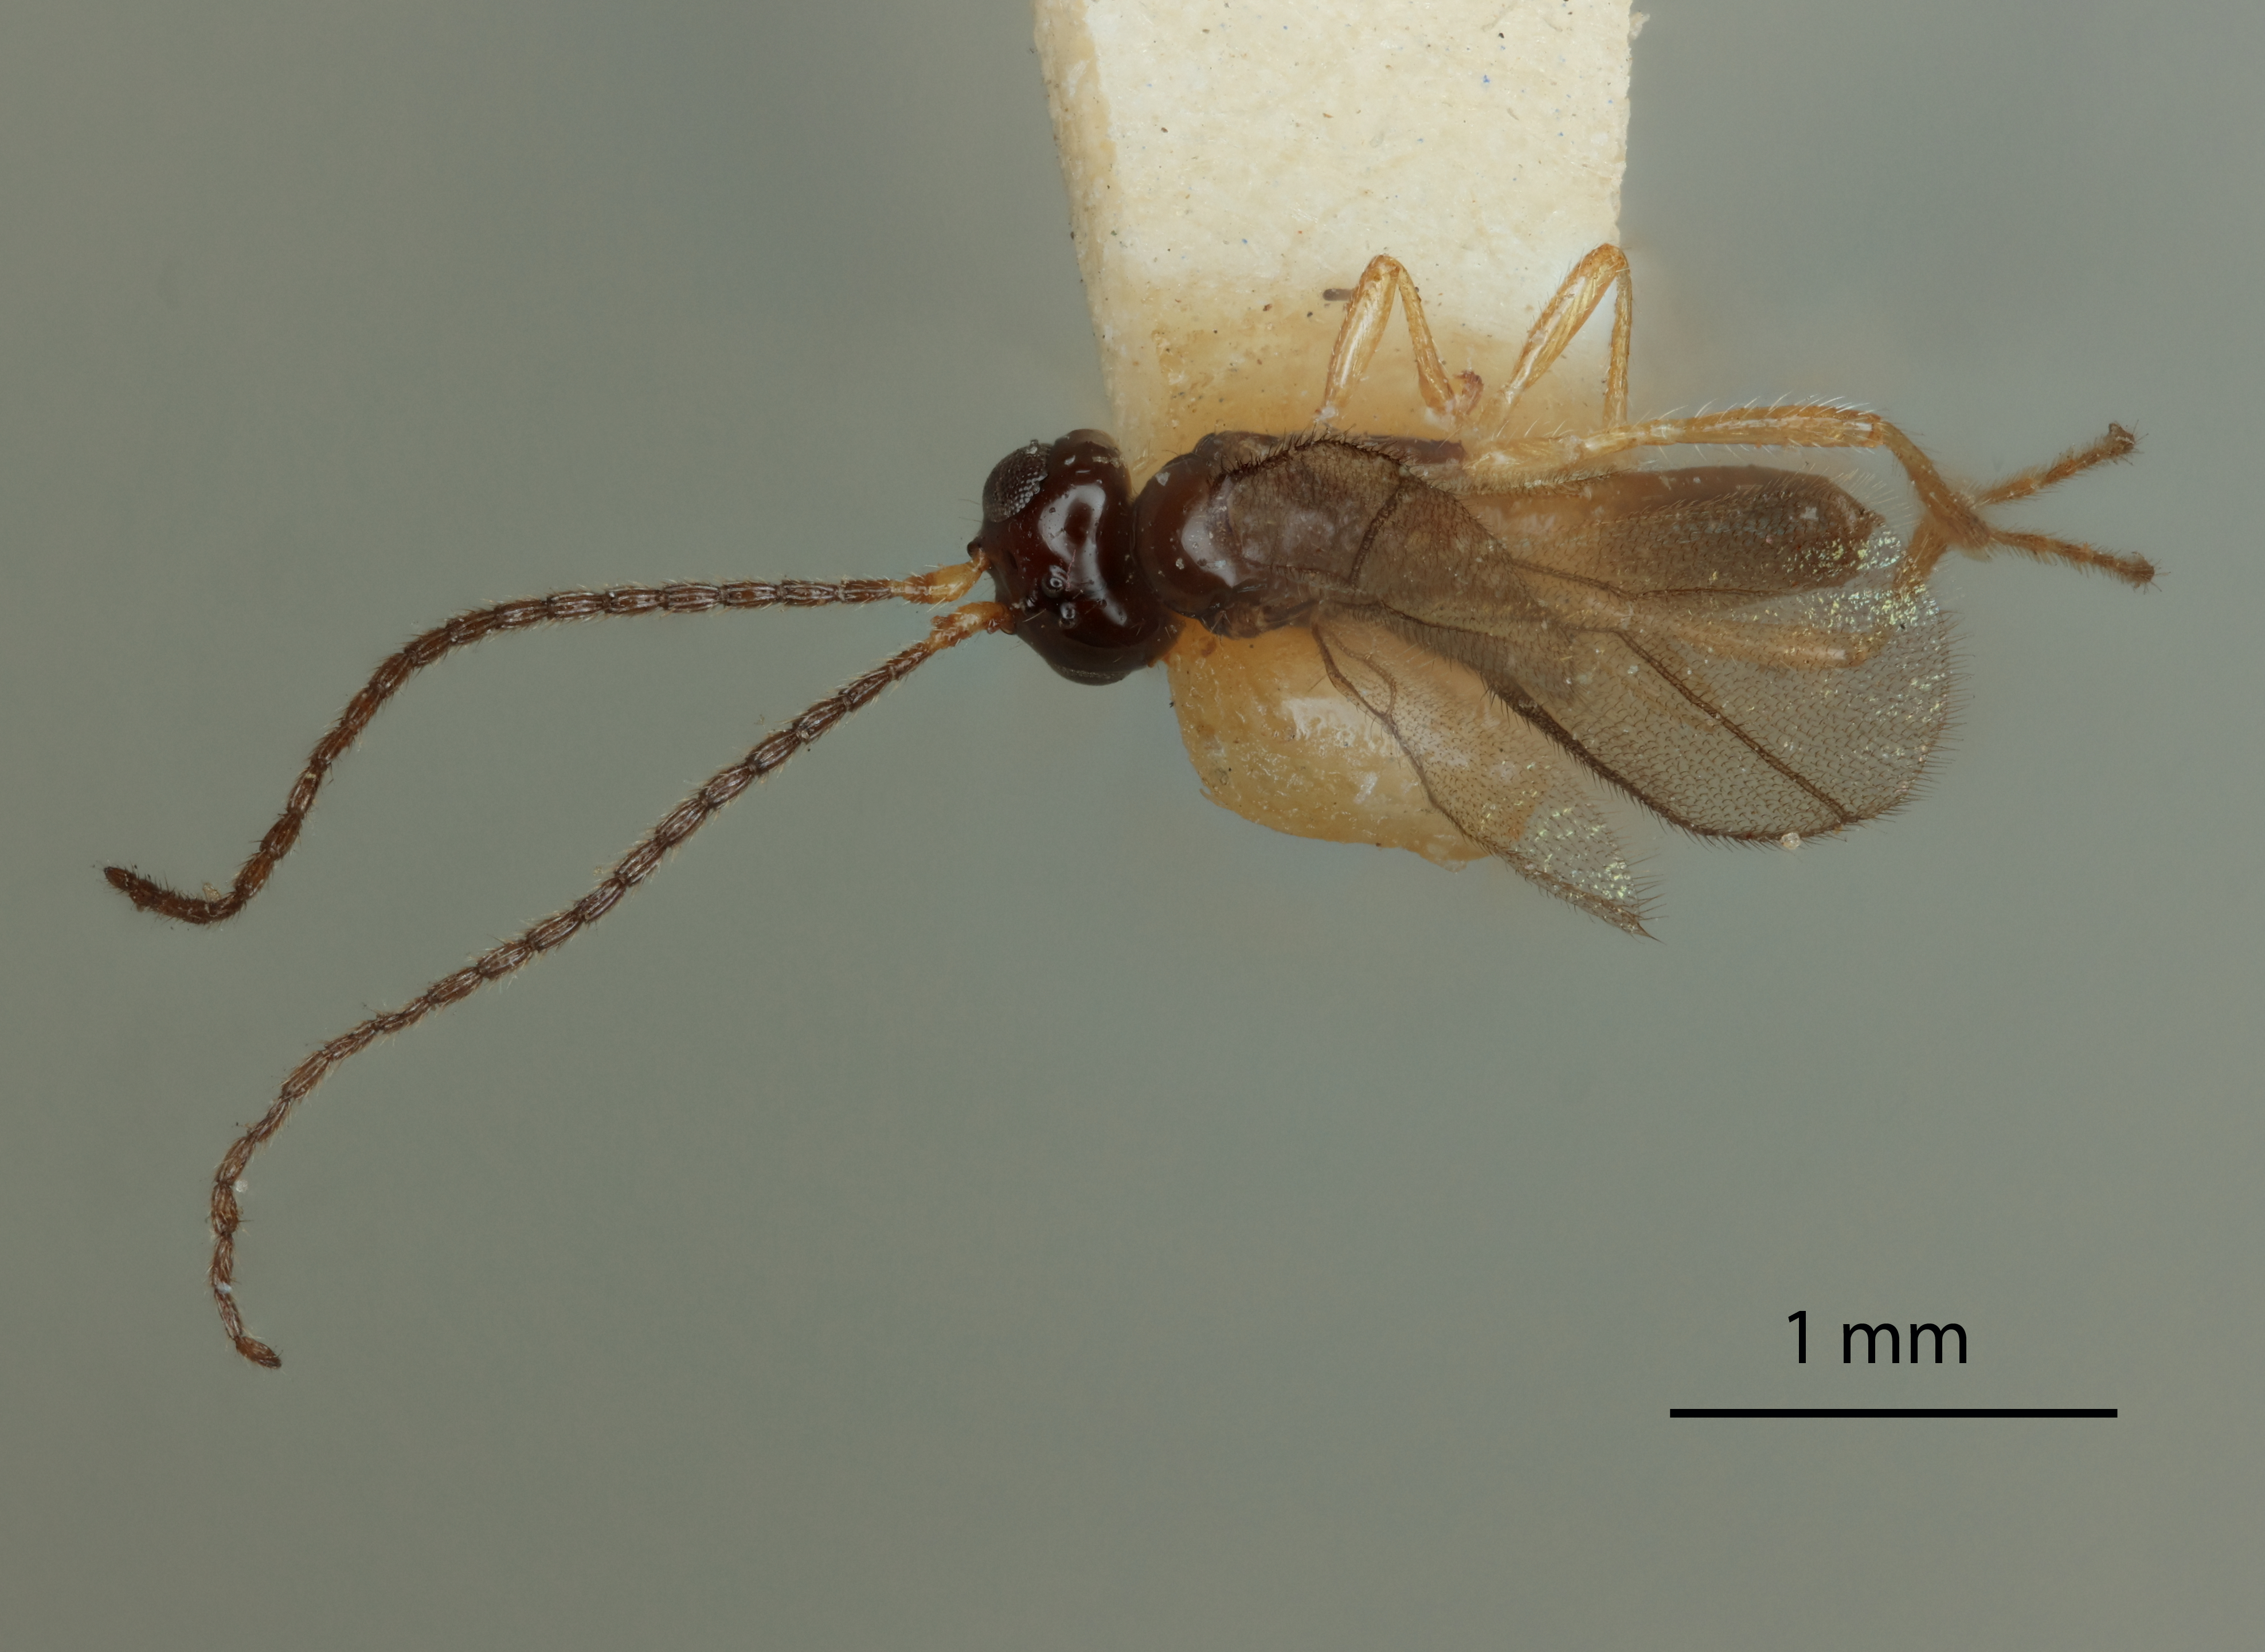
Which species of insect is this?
Synaldis rotundidens
